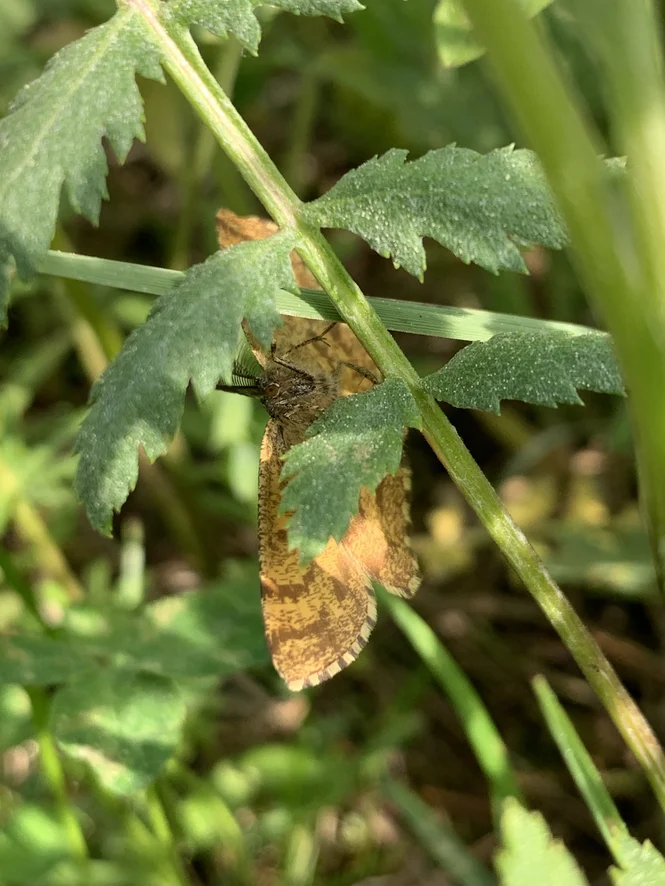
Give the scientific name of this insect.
Ematurga atomaria
